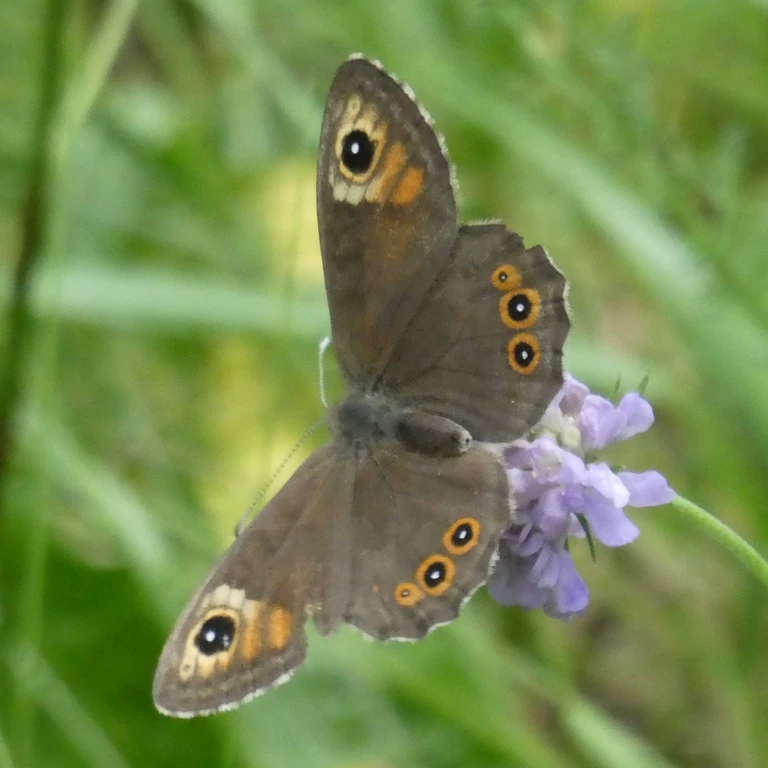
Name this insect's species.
Lasiommata maera (also Pararge maera)
